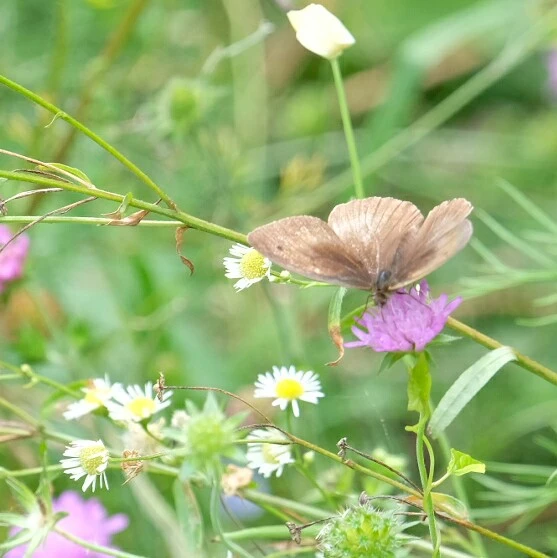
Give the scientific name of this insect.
Maniola jurtina
